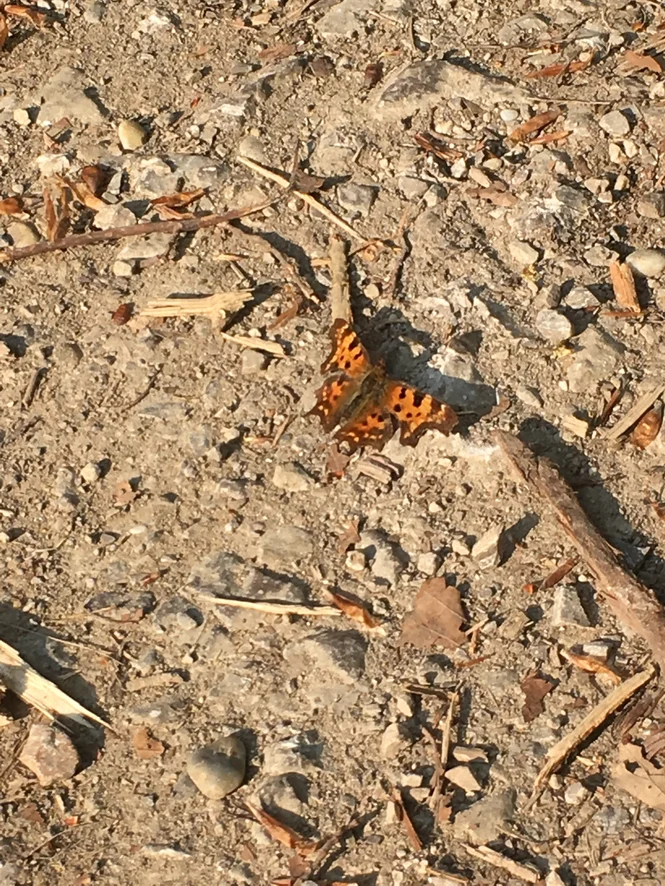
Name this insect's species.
Polygonia c-album
